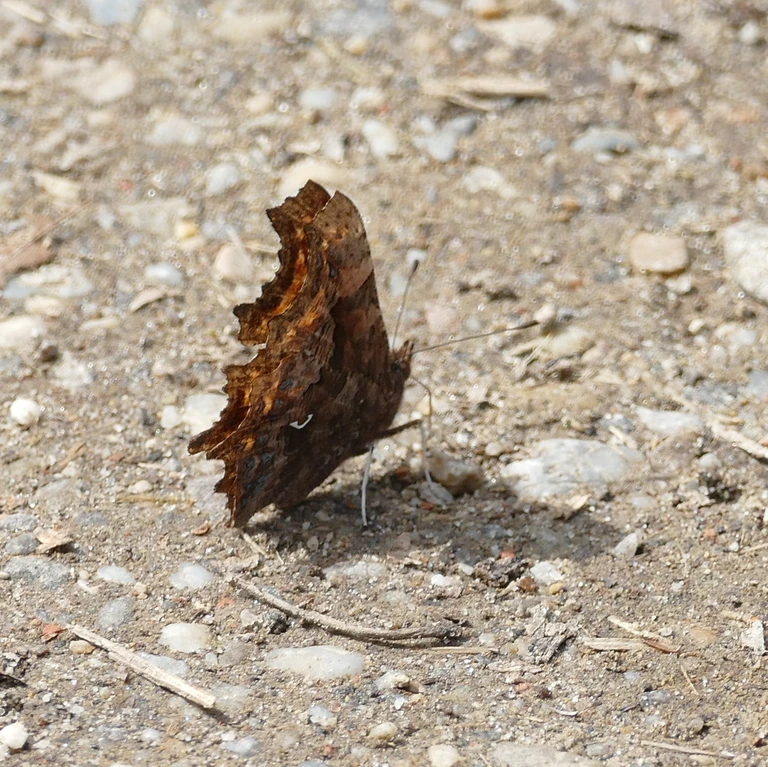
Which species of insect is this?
Polygonia c-album
